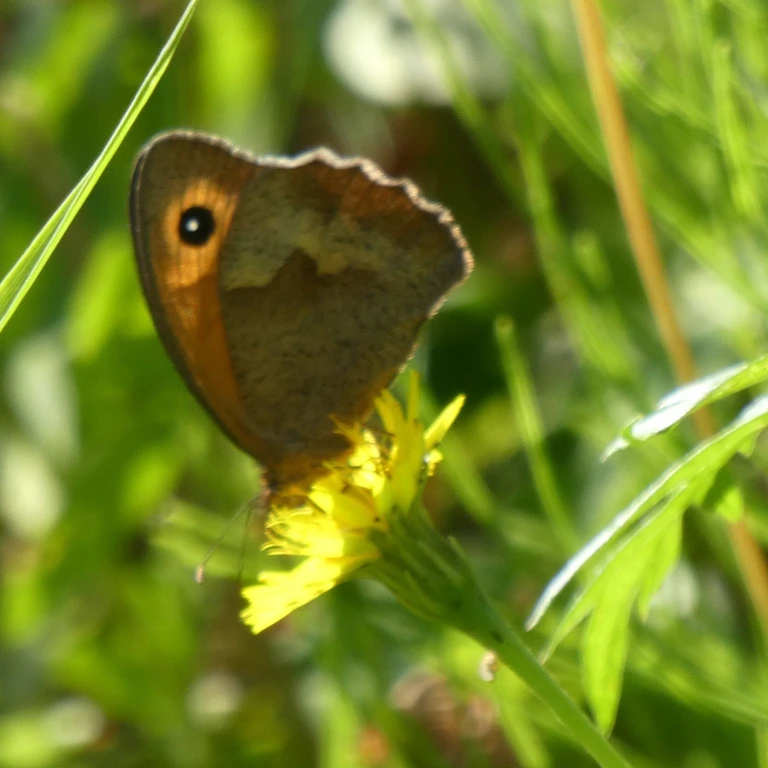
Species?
Maniola jurtina
